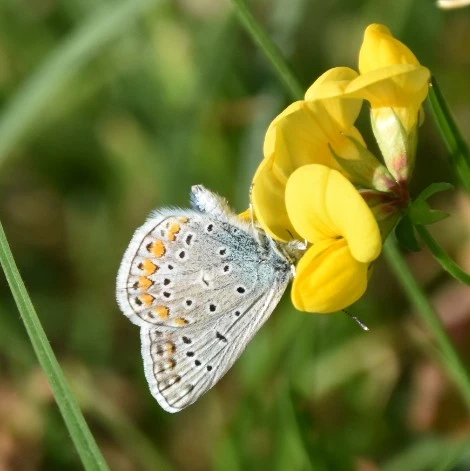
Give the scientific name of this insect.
Polyommatus icarus
